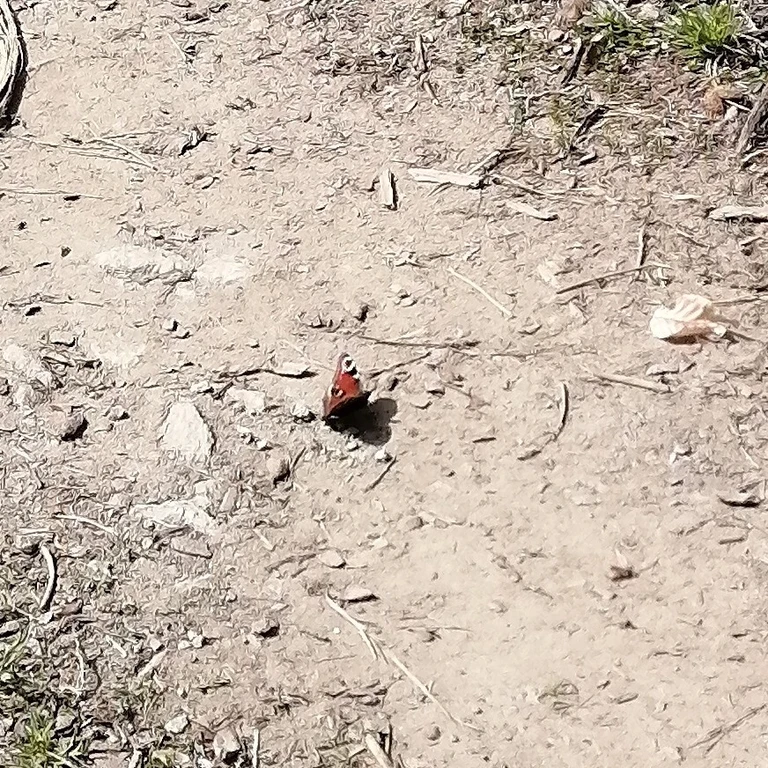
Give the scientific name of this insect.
Aglais io
